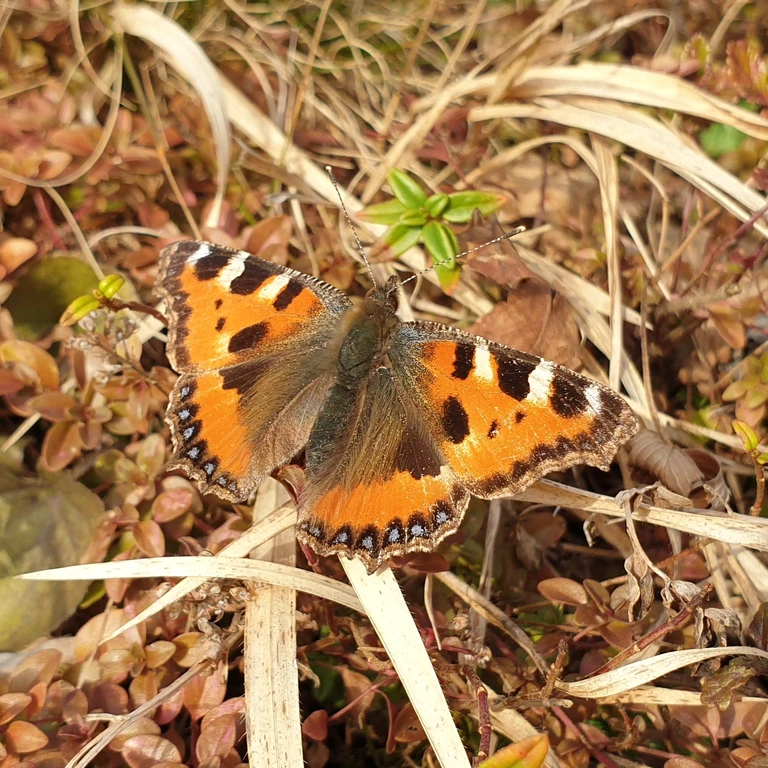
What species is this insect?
Aglais urticae
